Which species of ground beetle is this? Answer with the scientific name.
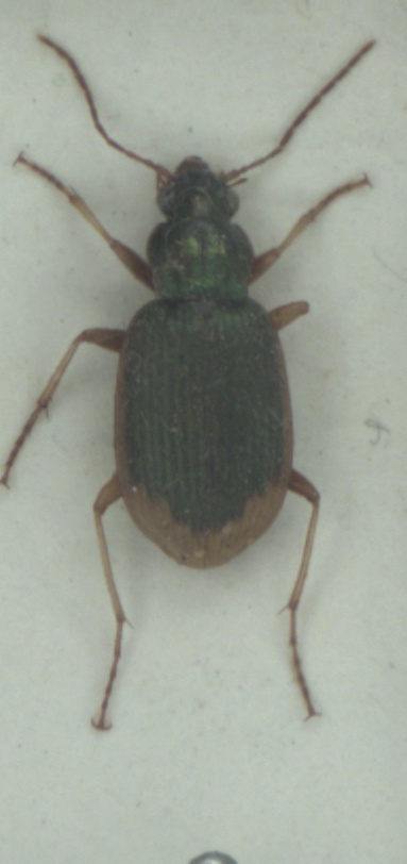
Chlaenius vestitus
